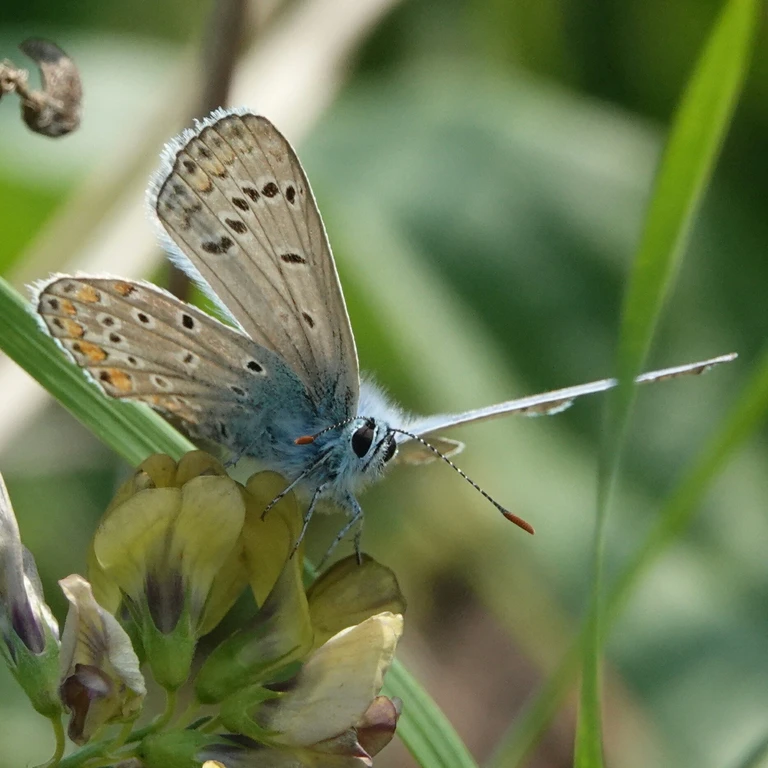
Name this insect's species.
Polyommatus icarus
